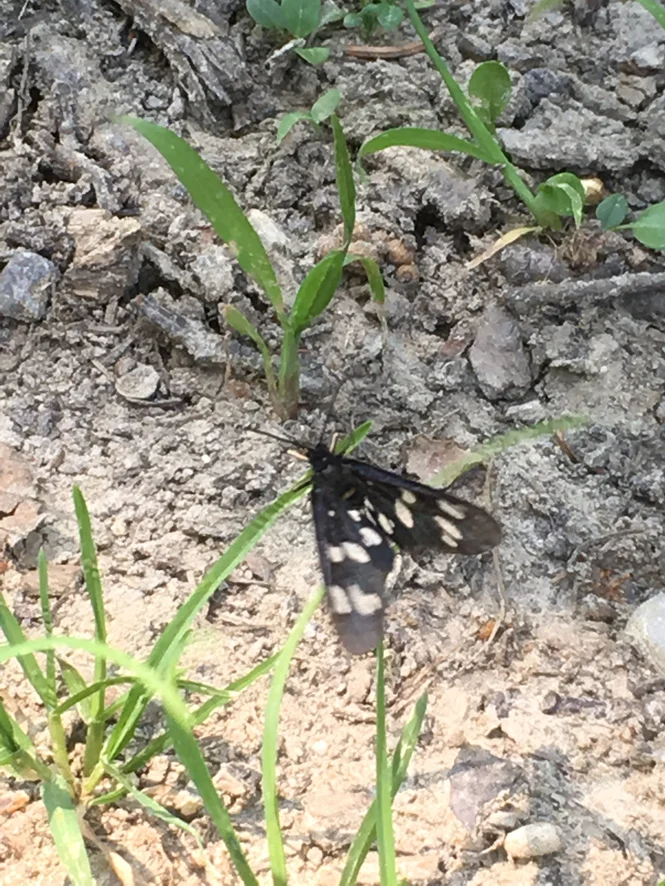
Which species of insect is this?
Amata phegea
